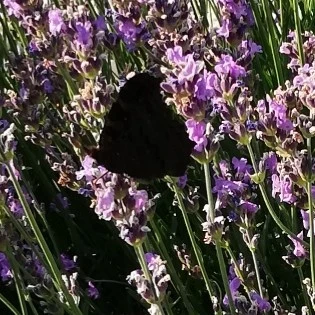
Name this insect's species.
Aglais io
